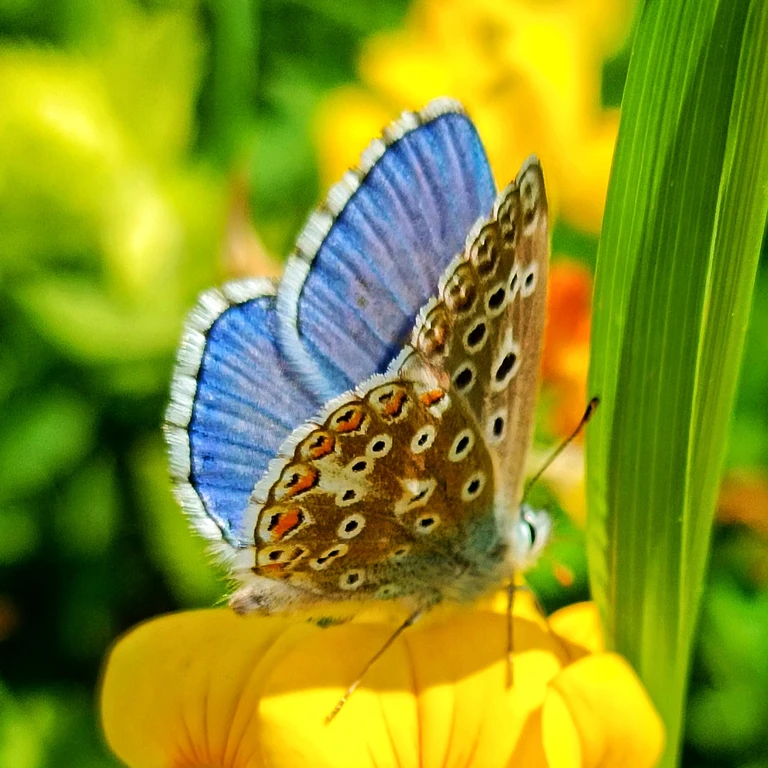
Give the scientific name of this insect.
Lysandra bellargus
